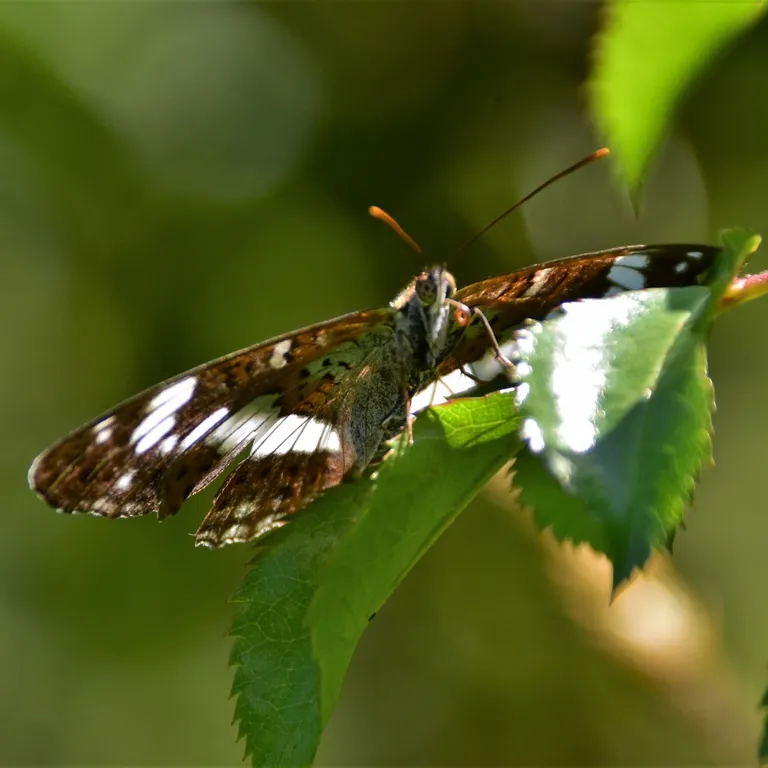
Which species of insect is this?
Limenitis camilla (also Ladoga camilla)
